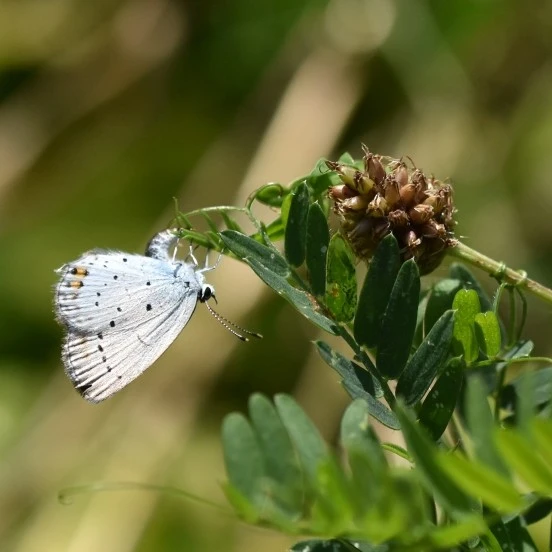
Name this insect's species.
Cupido argiades (also Elkalyce argiades)
